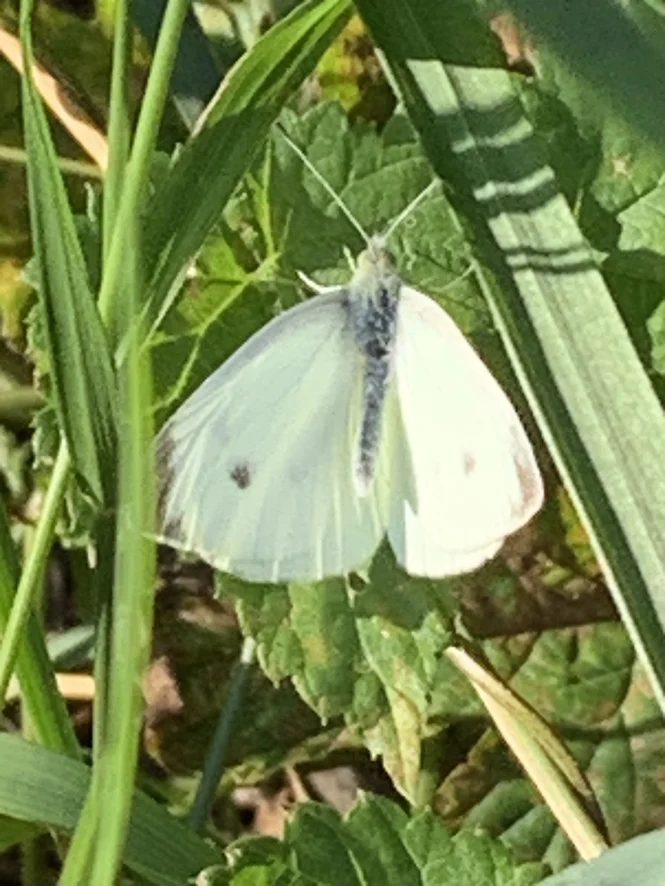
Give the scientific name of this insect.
Pieris rapae
